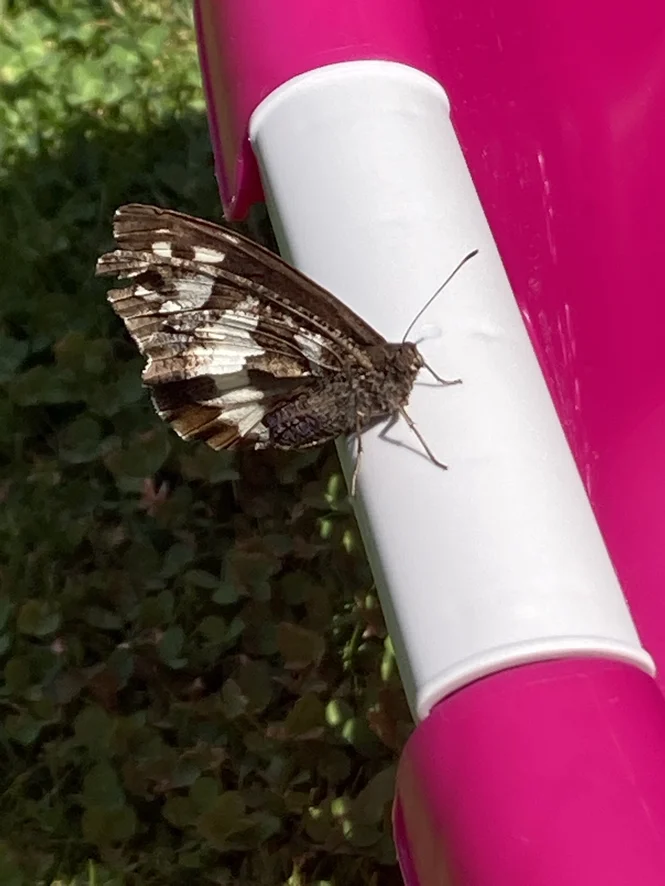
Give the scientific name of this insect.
Brintesia circe
